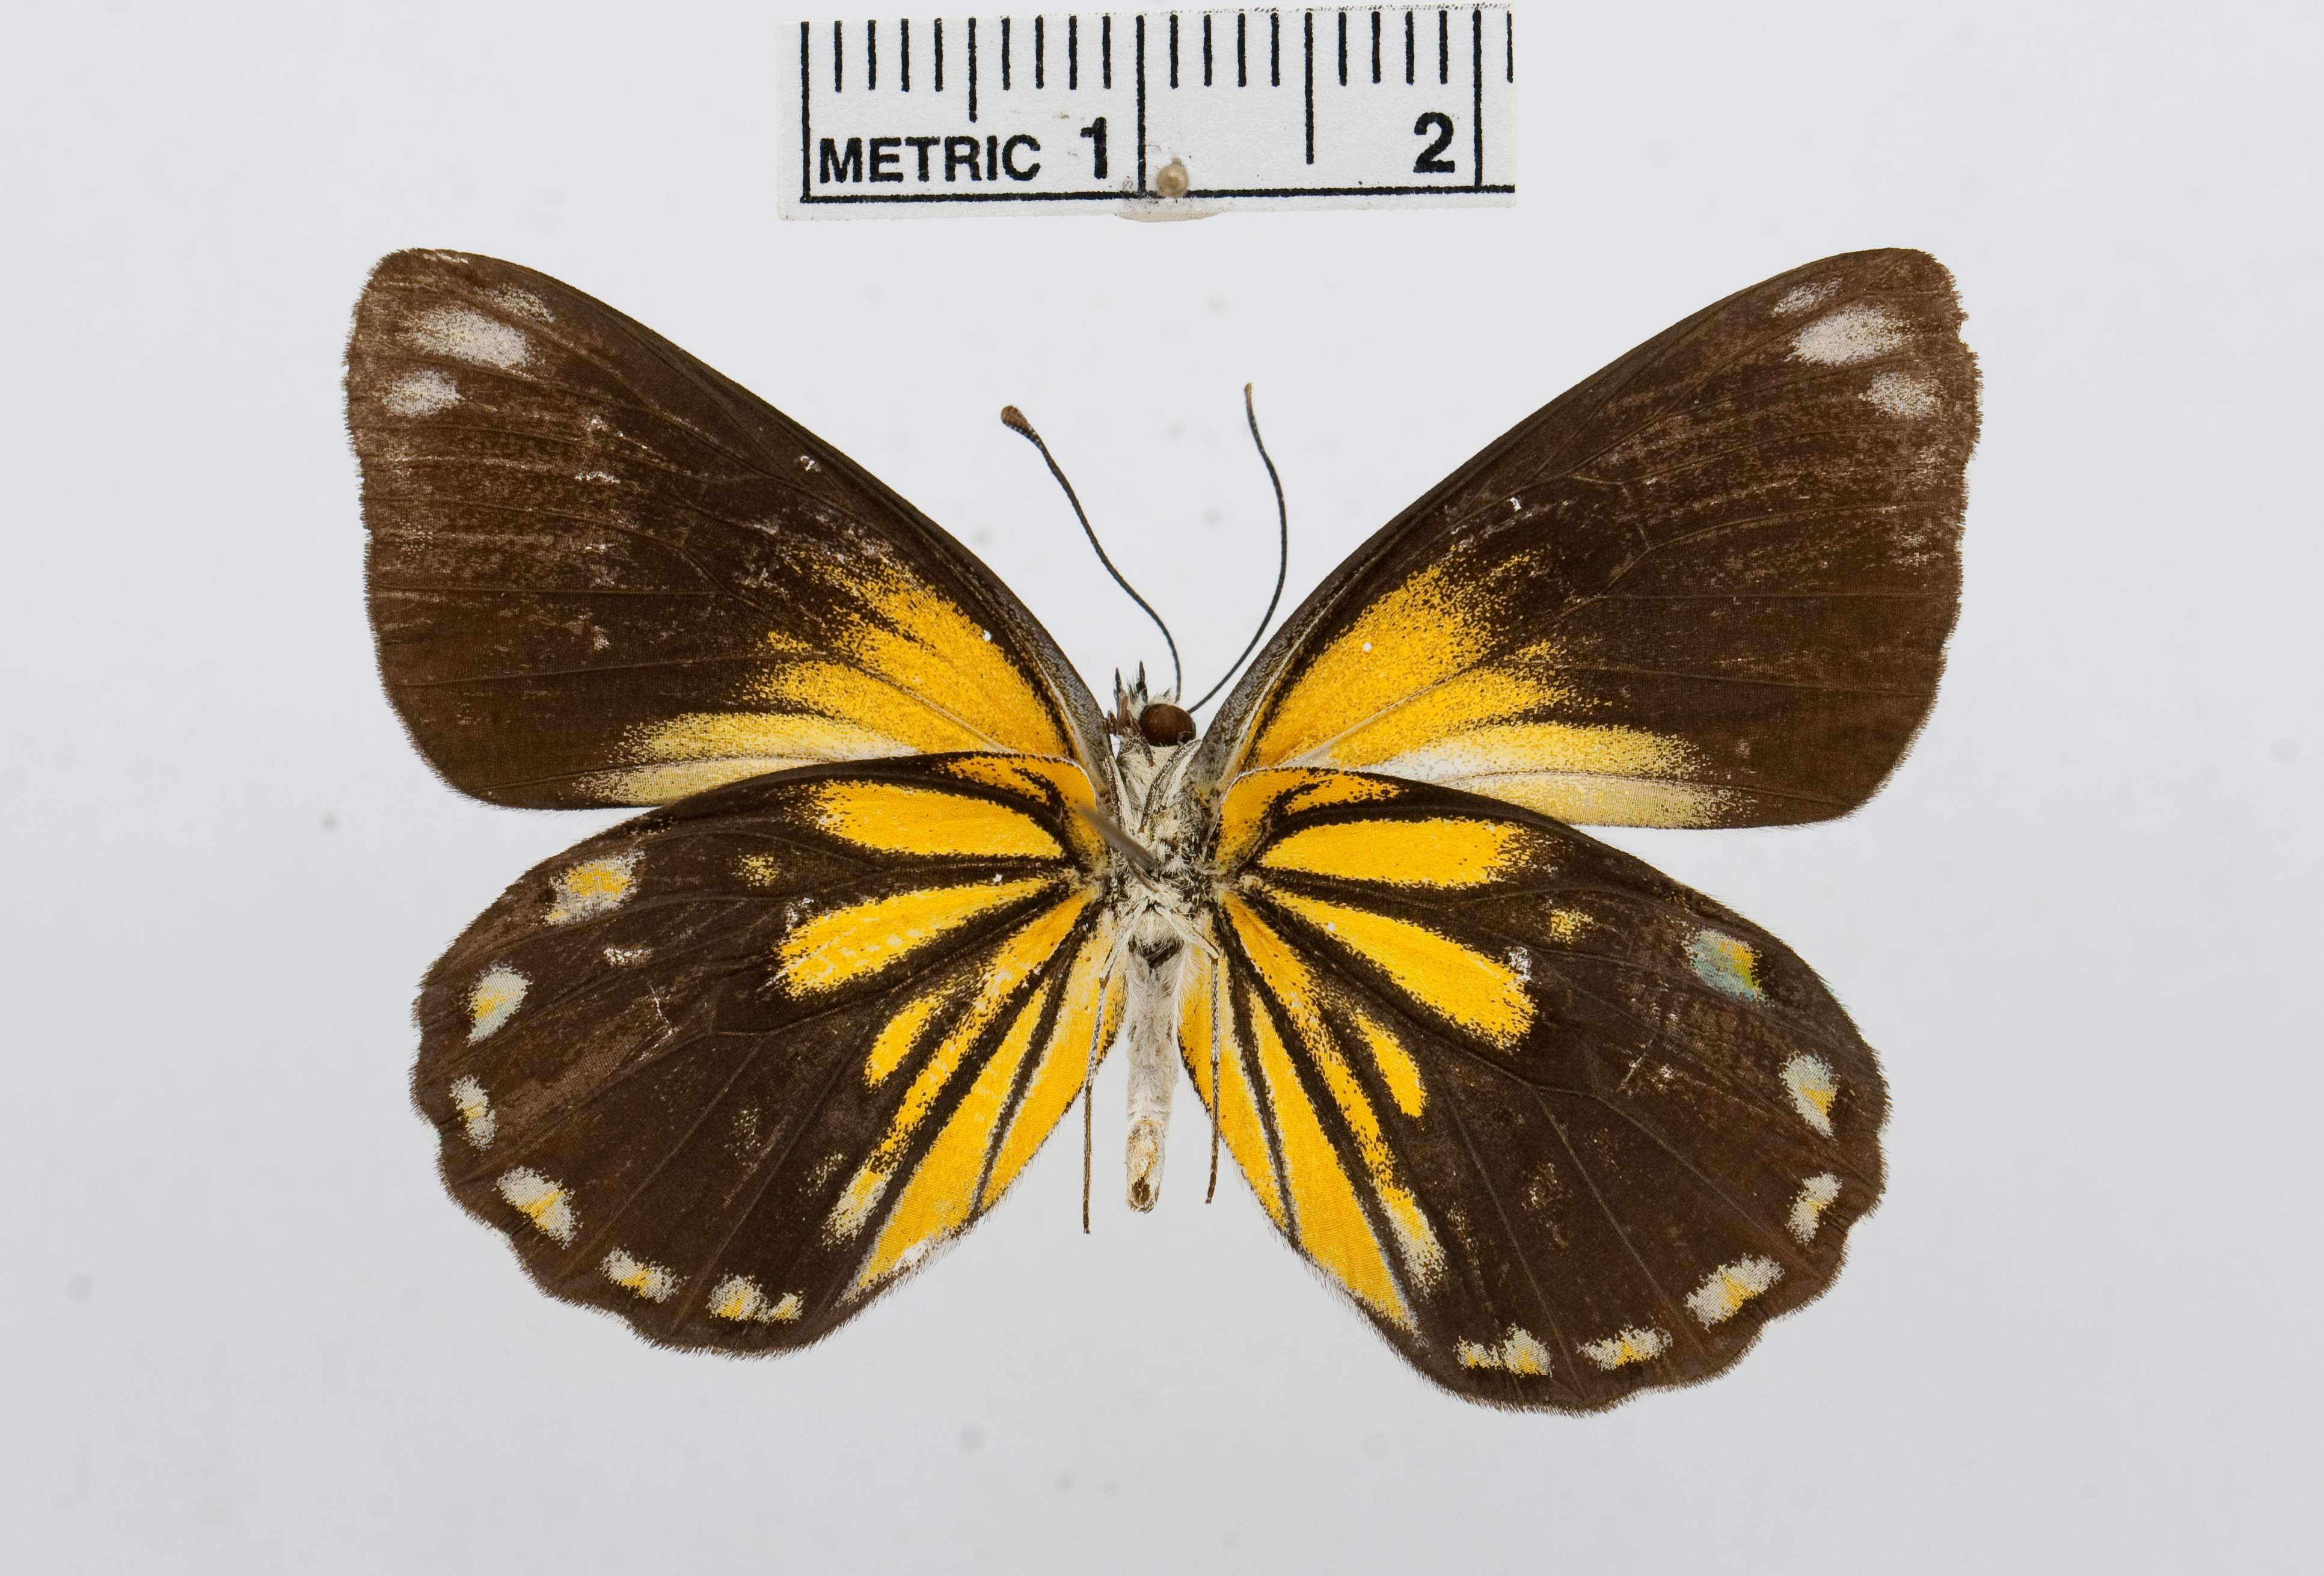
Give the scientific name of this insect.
Belenois java
